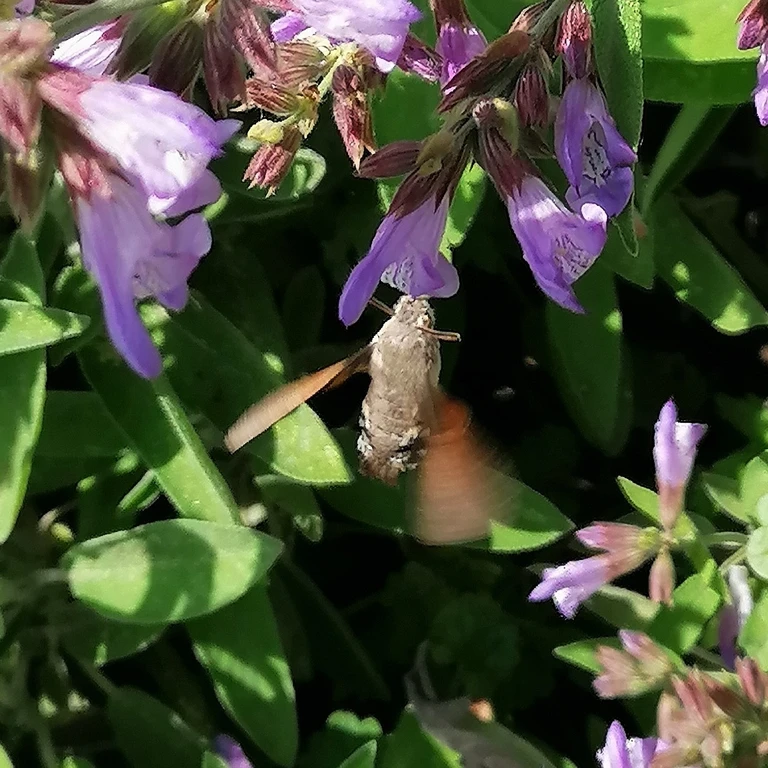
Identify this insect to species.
Macroglossum stellatarum
